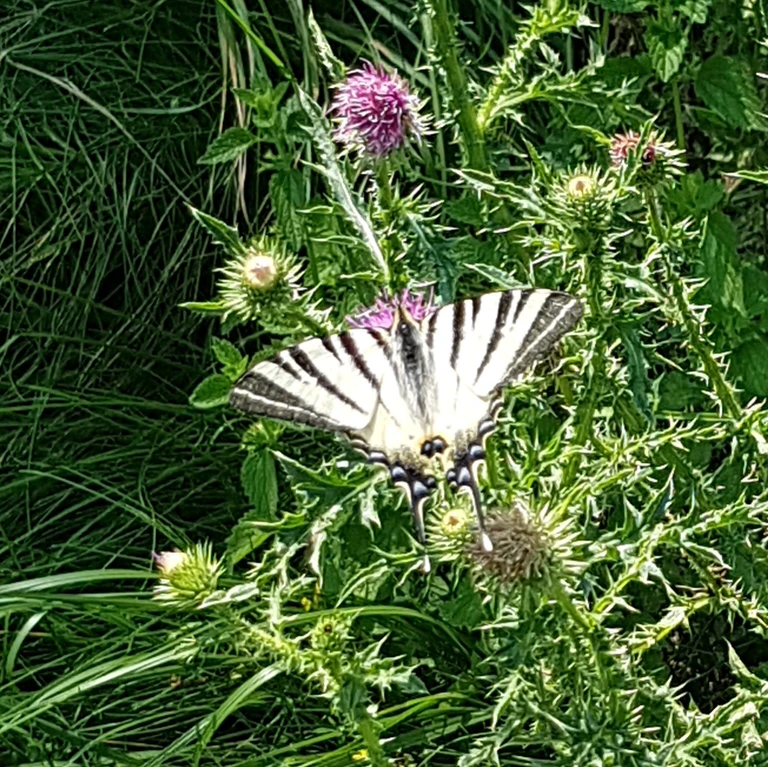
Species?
Iphiclides podalirius
